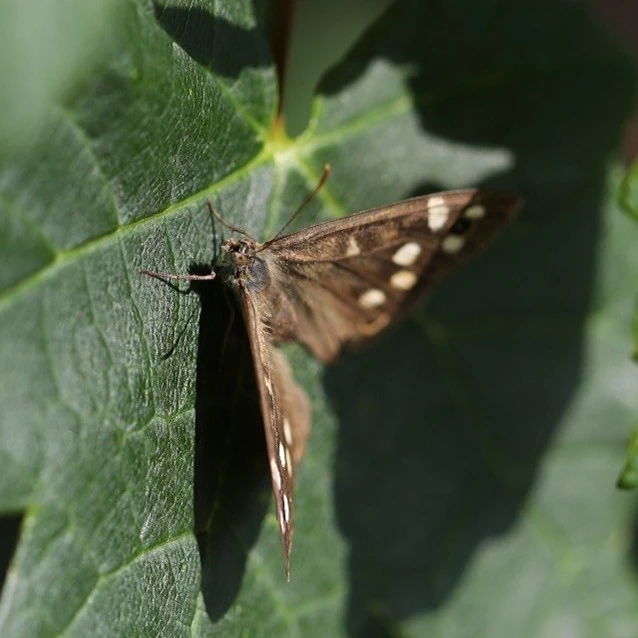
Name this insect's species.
Pararge aegeria
